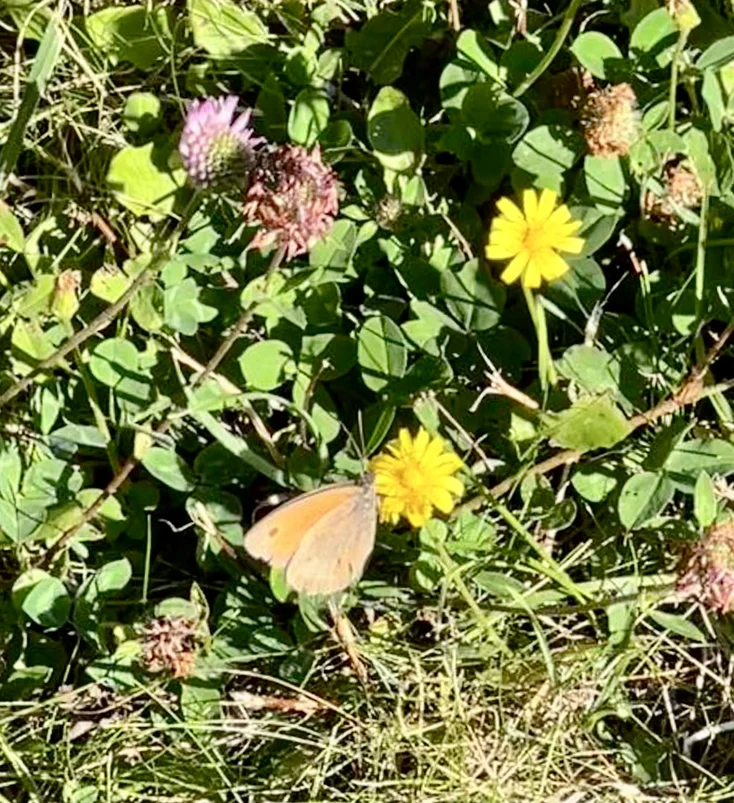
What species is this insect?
Maniola jurtina
